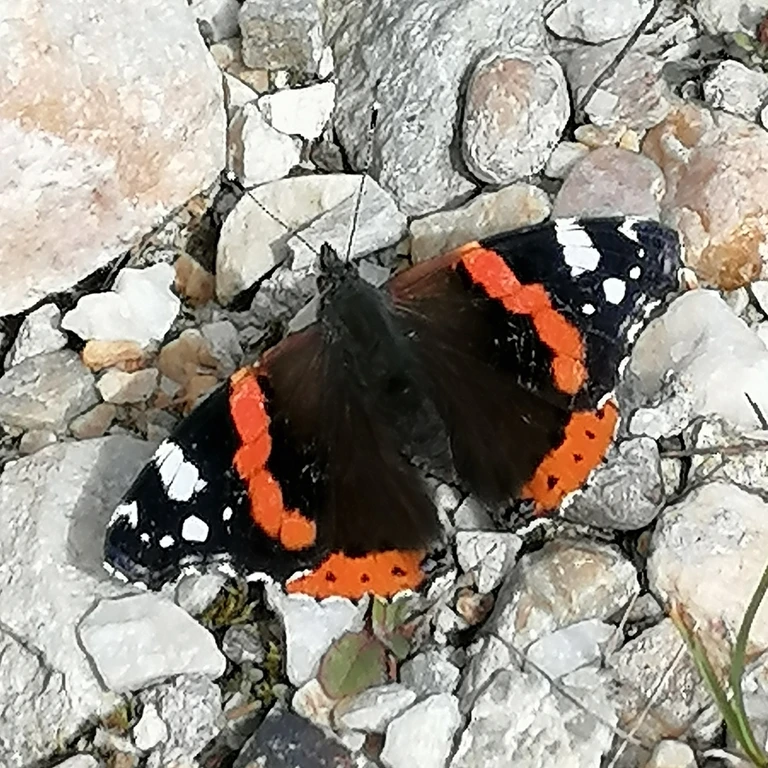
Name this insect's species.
Vanessa atalanta
